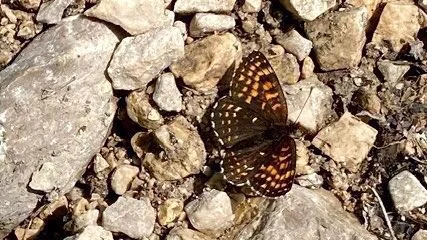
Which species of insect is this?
Melitaea diamina
